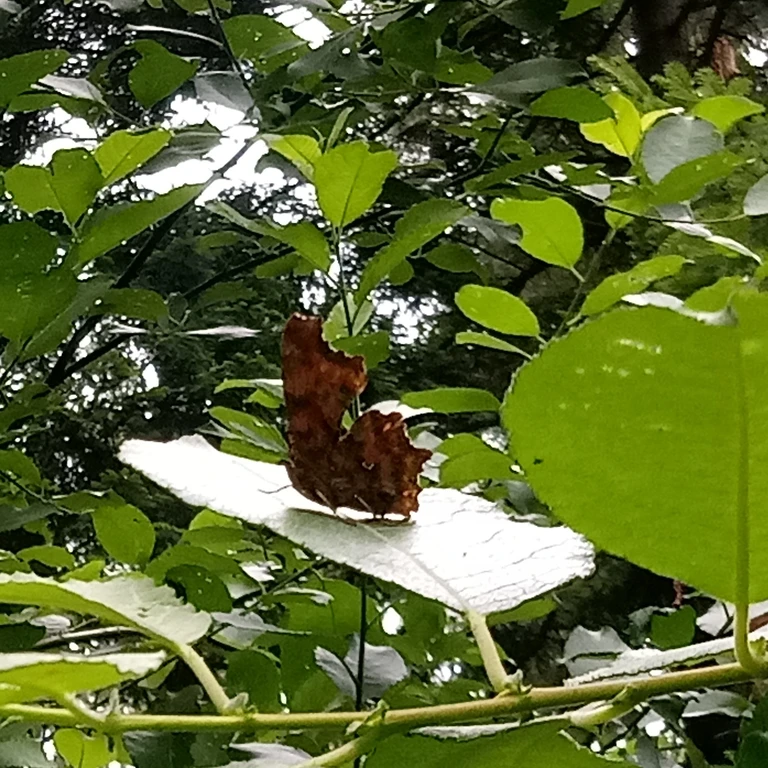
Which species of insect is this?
Polygonia c-album
